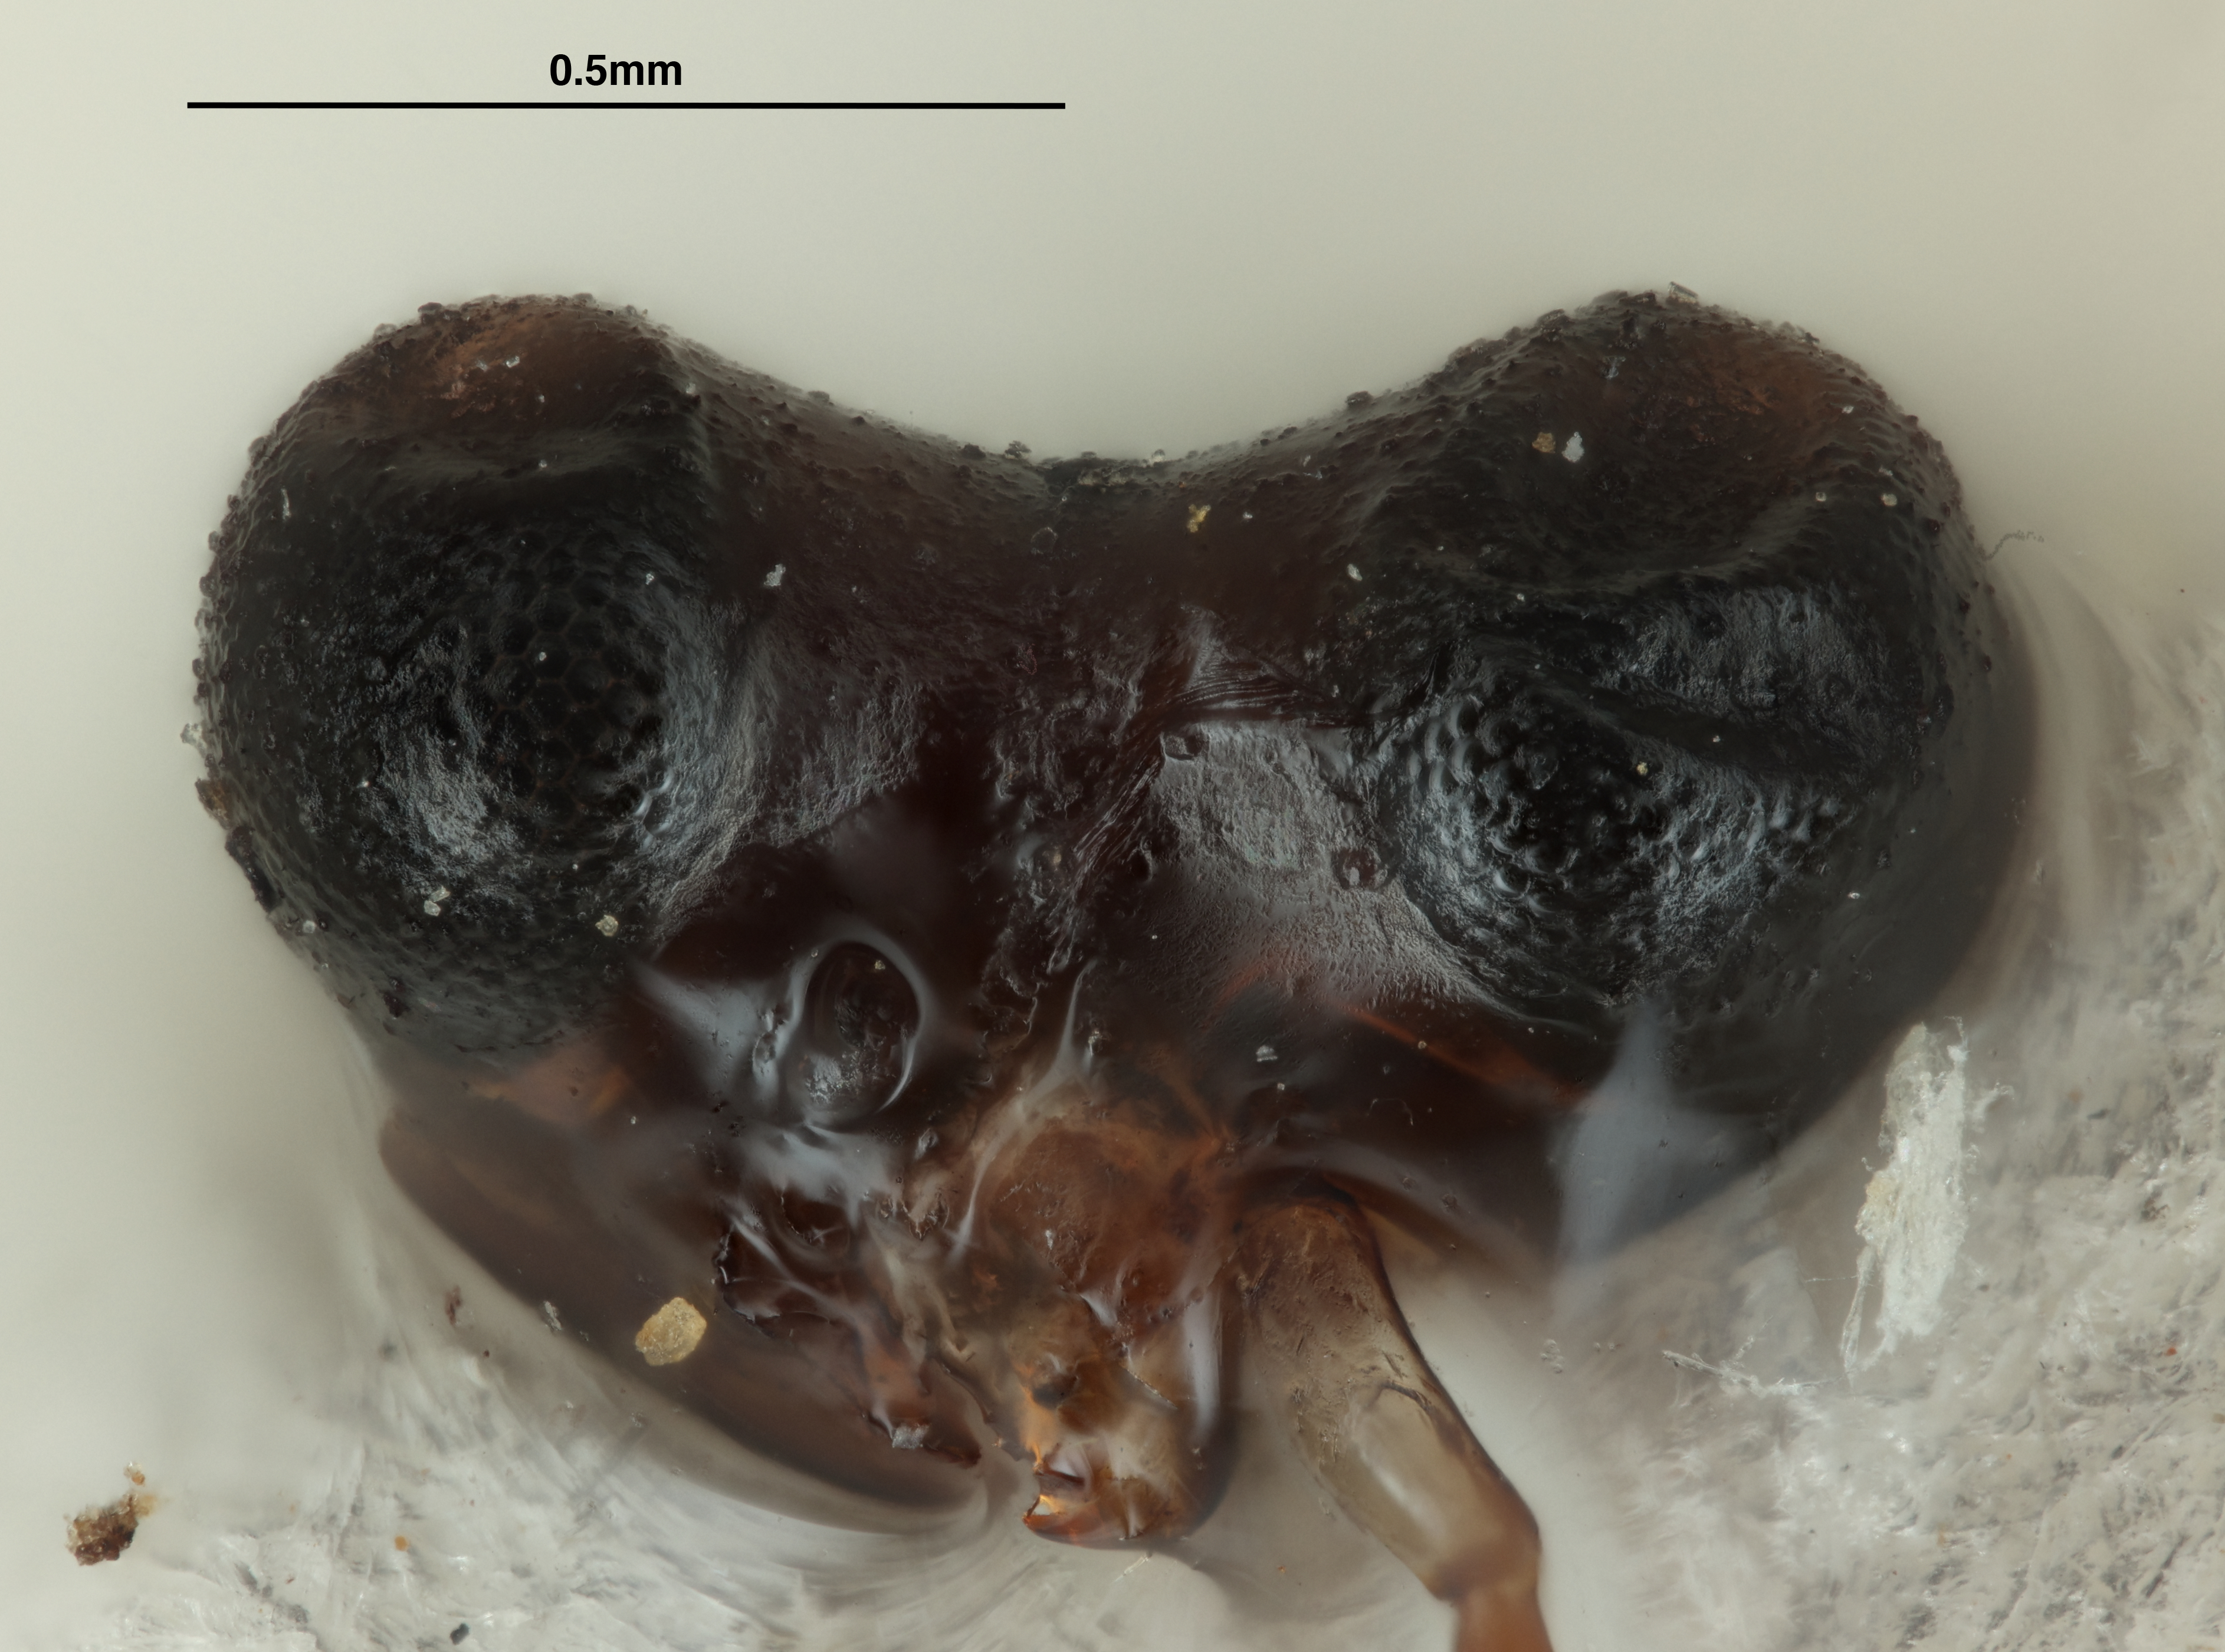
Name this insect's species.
Pseudogonatopus lankae
